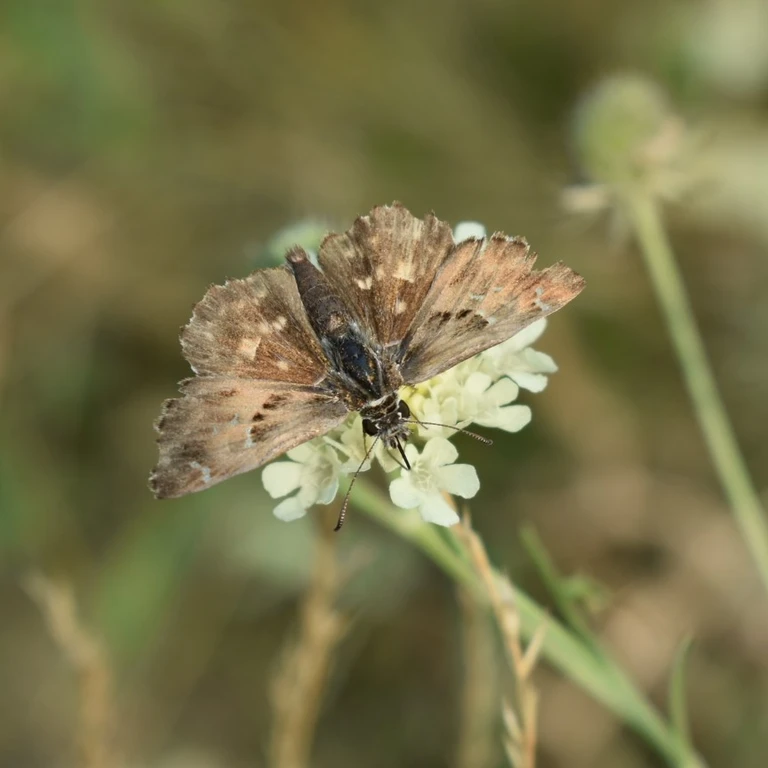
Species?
Carcharodus alceae
